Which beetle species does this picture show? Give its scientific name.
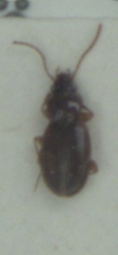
Trechus obtusus
